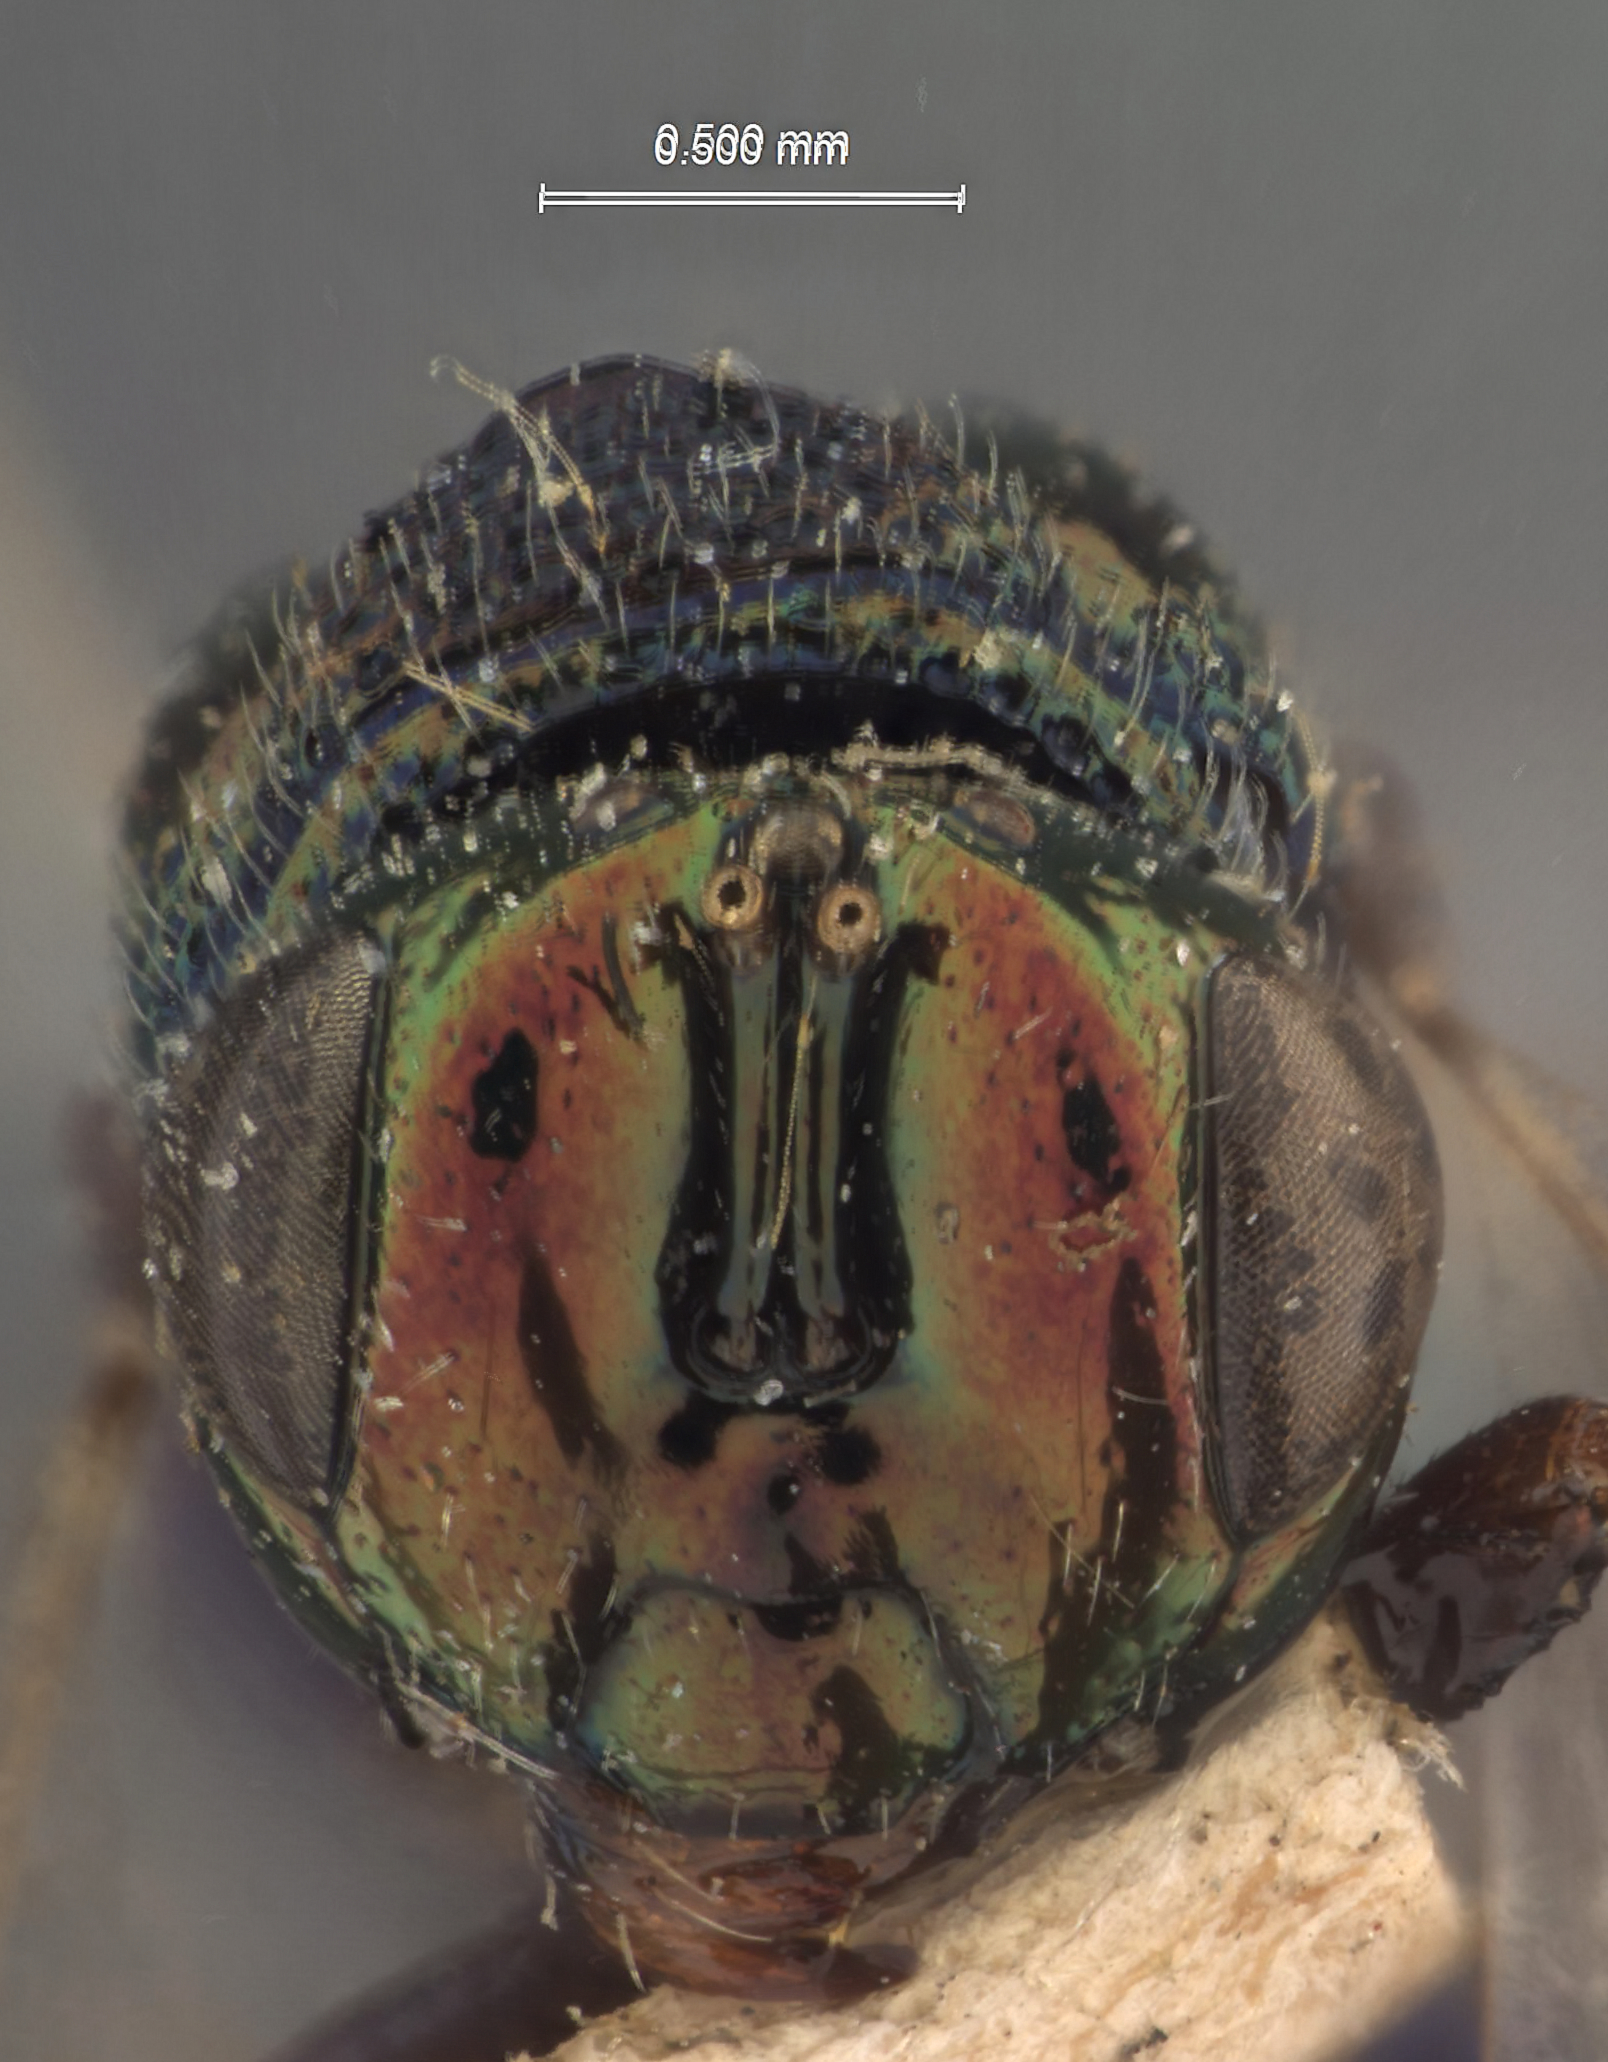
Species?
Perilampus nitida
